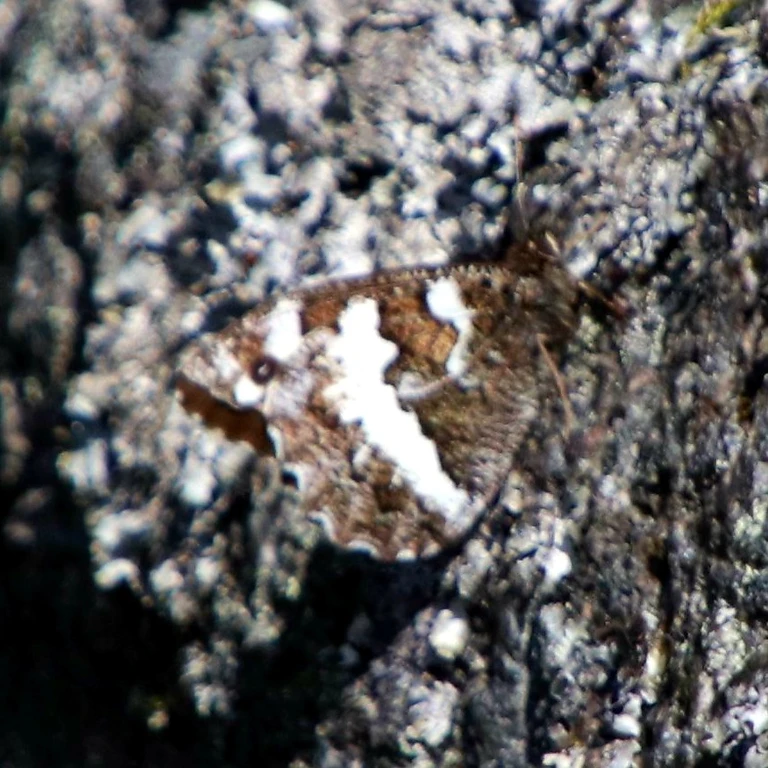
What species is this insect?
Brintesia circe
